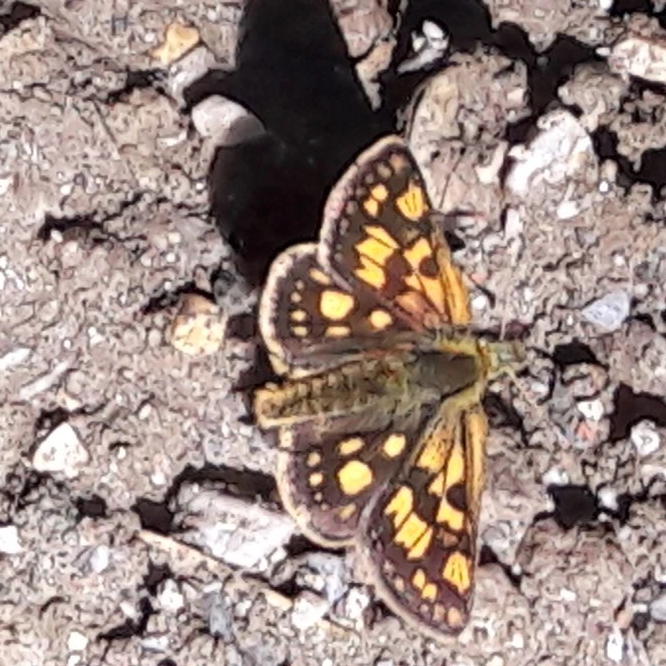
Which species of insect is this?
Carterocephalus palaemon
